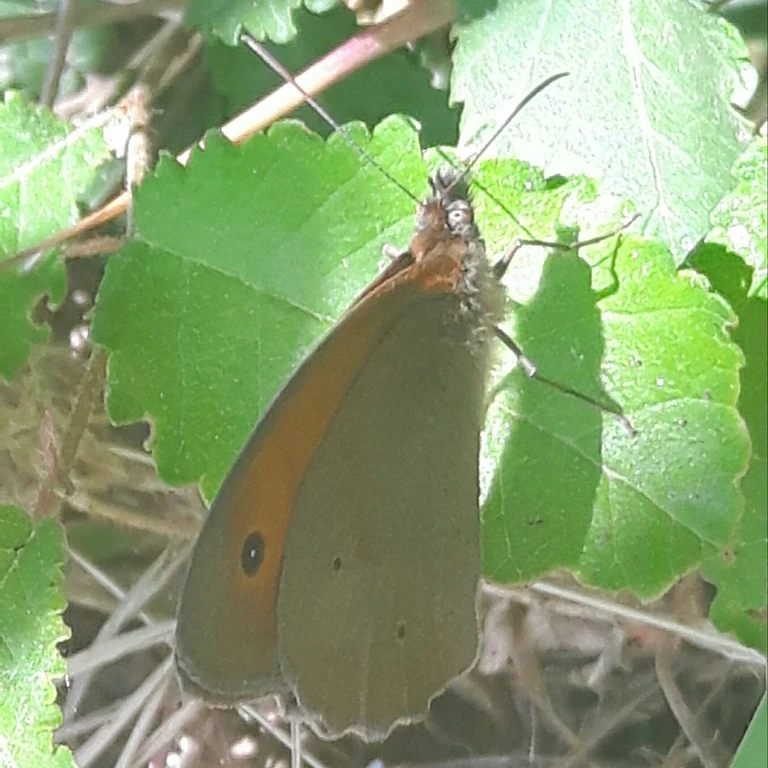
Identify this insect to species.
Maniola jurtina
